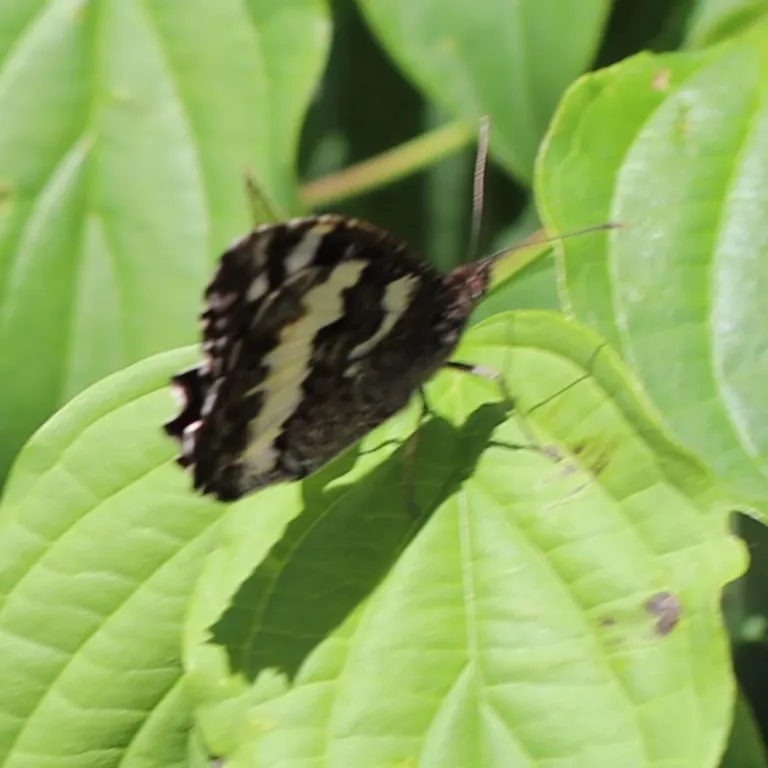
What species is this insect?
Brintesia circe
